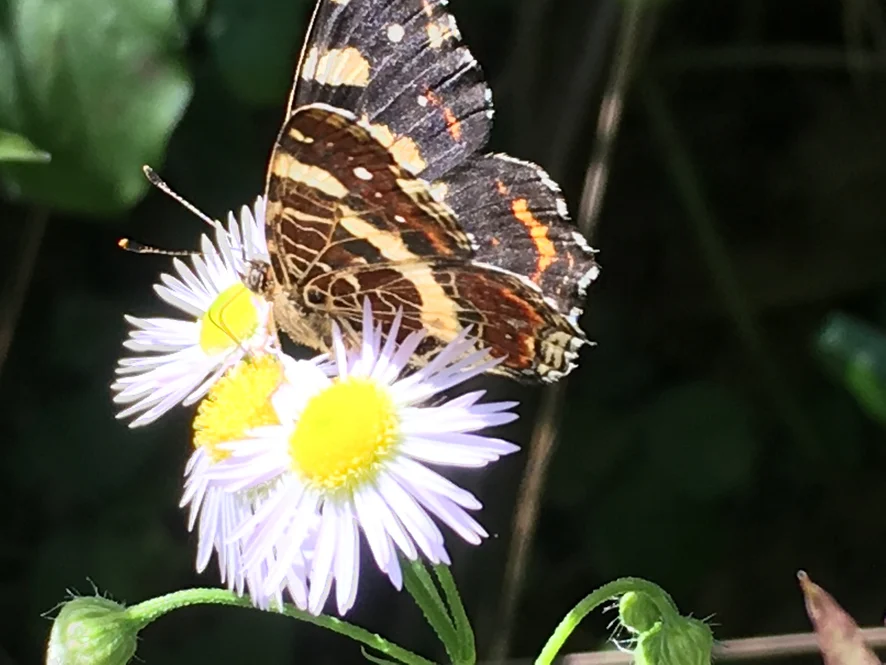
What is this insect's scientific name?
Araschnia levana
